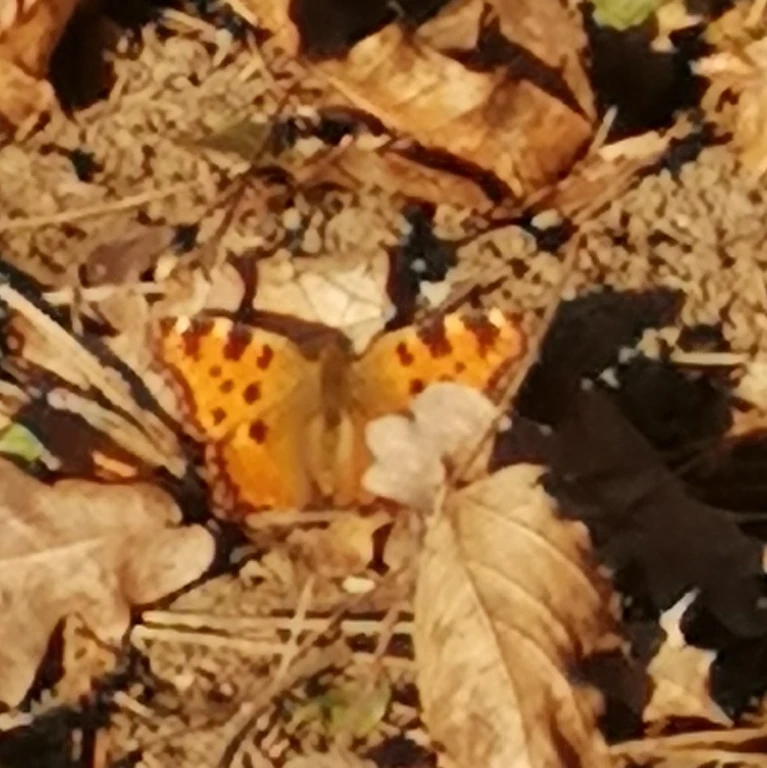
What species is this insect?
Nymphalis polychloros
